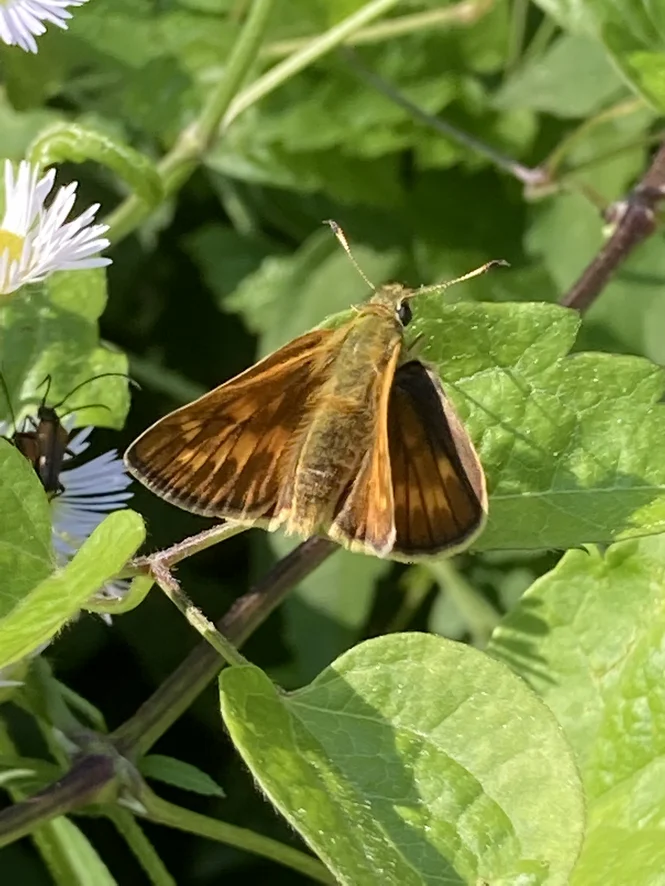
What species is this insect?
Ochlodes sylvanus (also Ochlodes venata)
